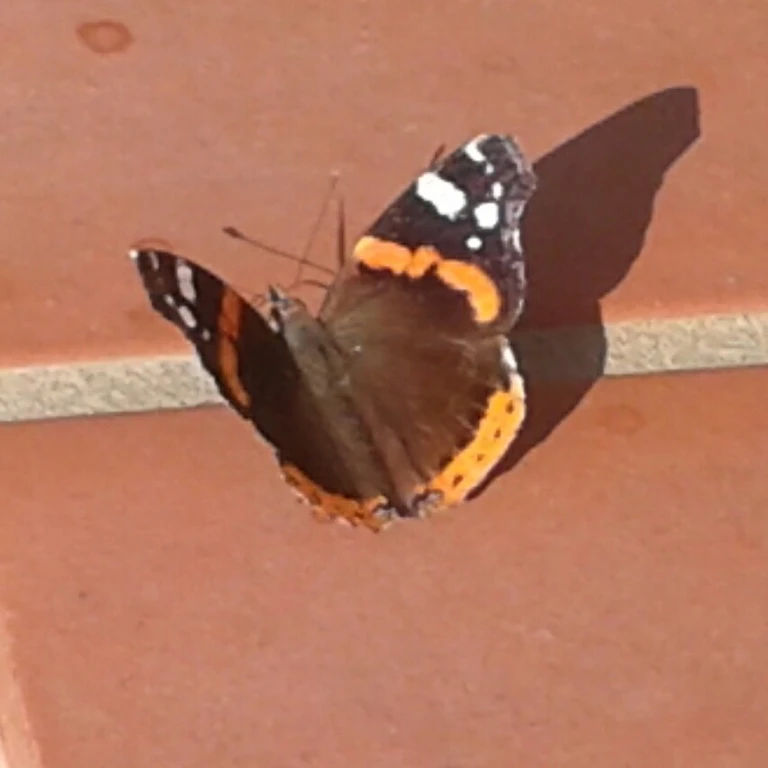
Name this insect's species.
Vanessa atalanta
